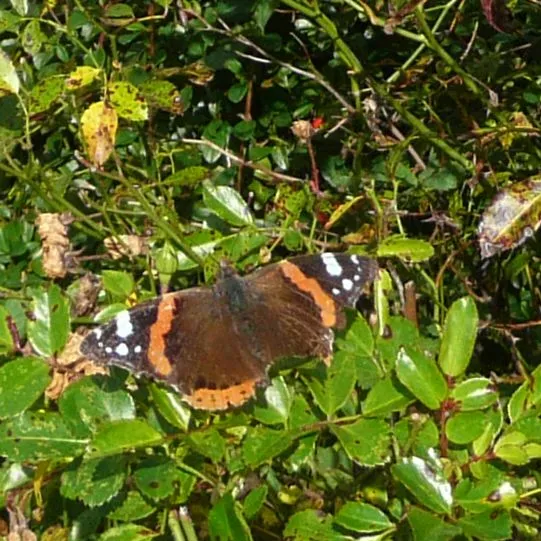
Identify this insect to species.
Vanessa atalanta
